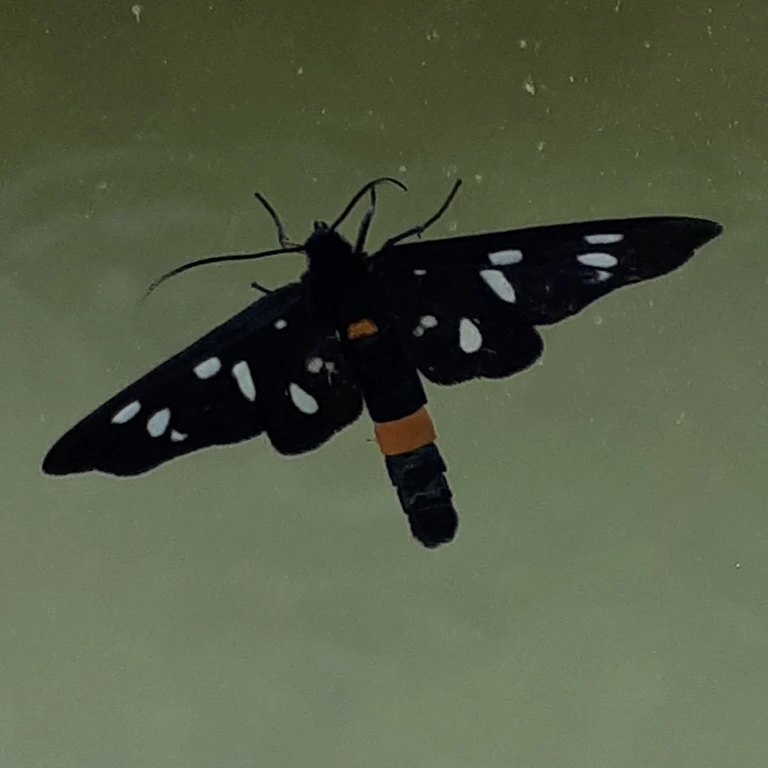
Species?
Amata phegea
